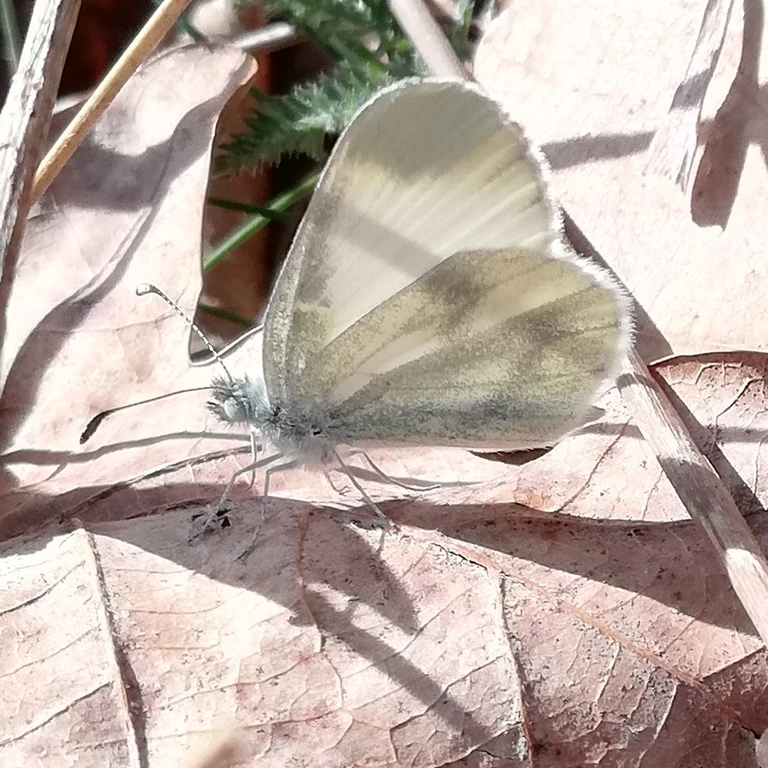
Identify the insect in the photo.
Leptidea sinapis/juvernica
